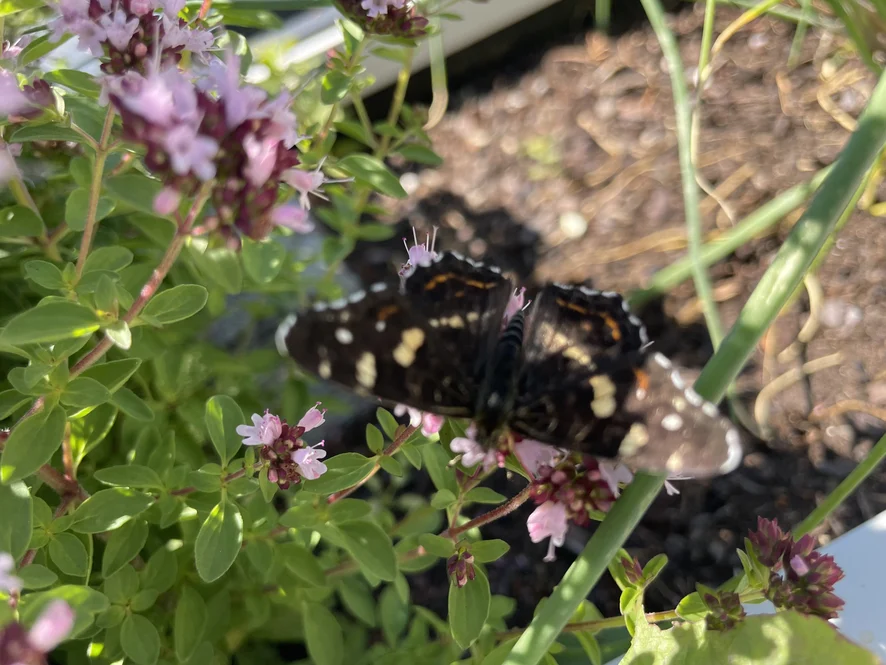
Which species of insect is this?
Araschnia levana
